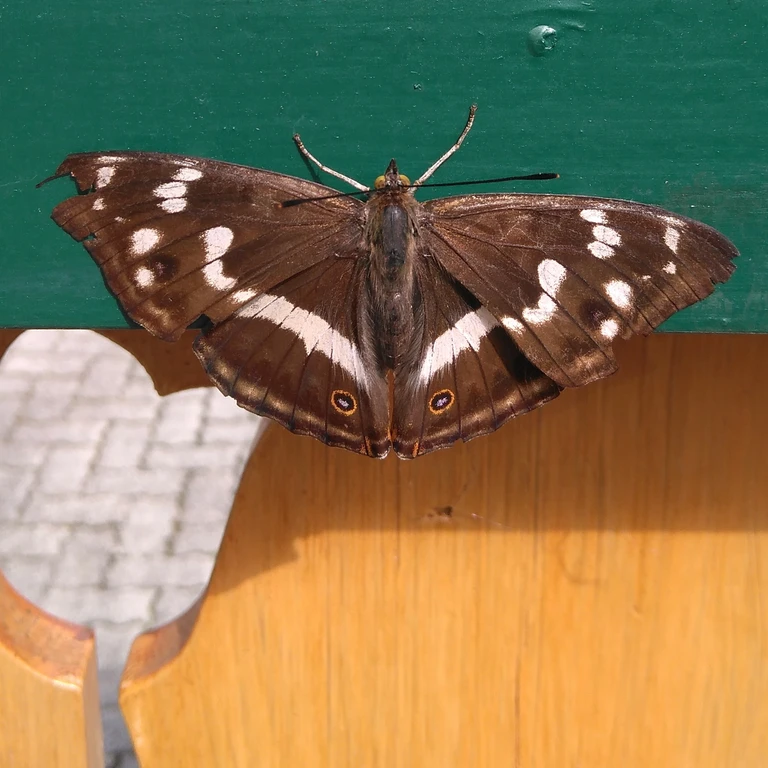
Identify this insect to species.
Apatura iris
